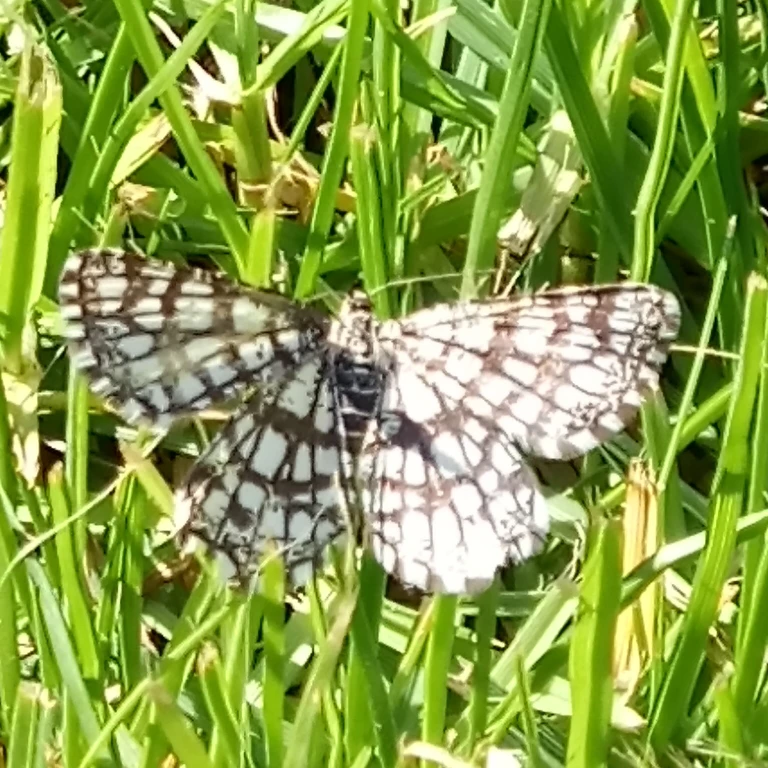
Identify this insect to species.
Chiasmia clathrata
